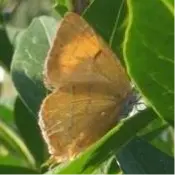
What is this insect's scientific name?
Thecla betulae
